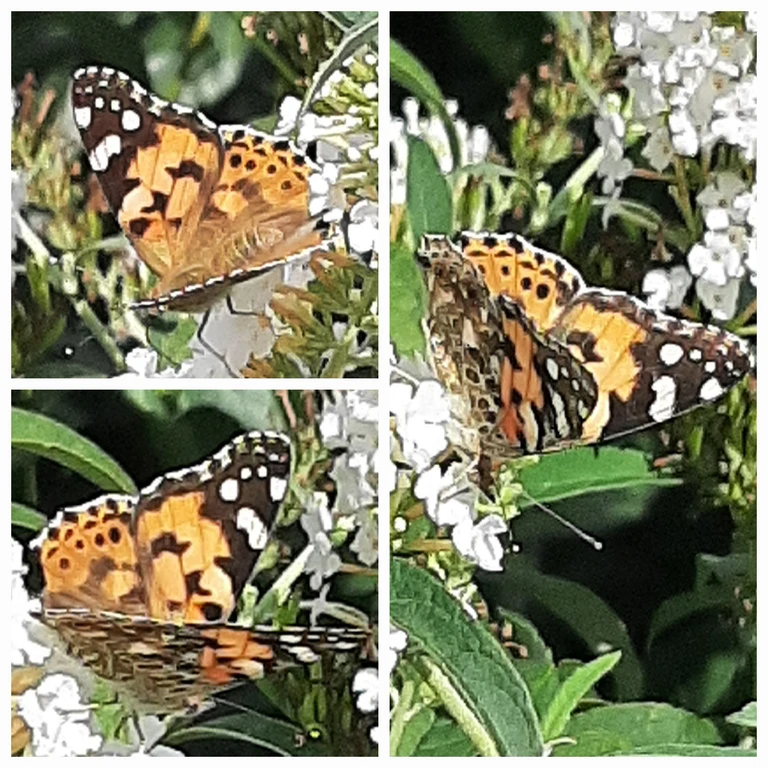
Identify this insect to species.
Vanessa cardui
